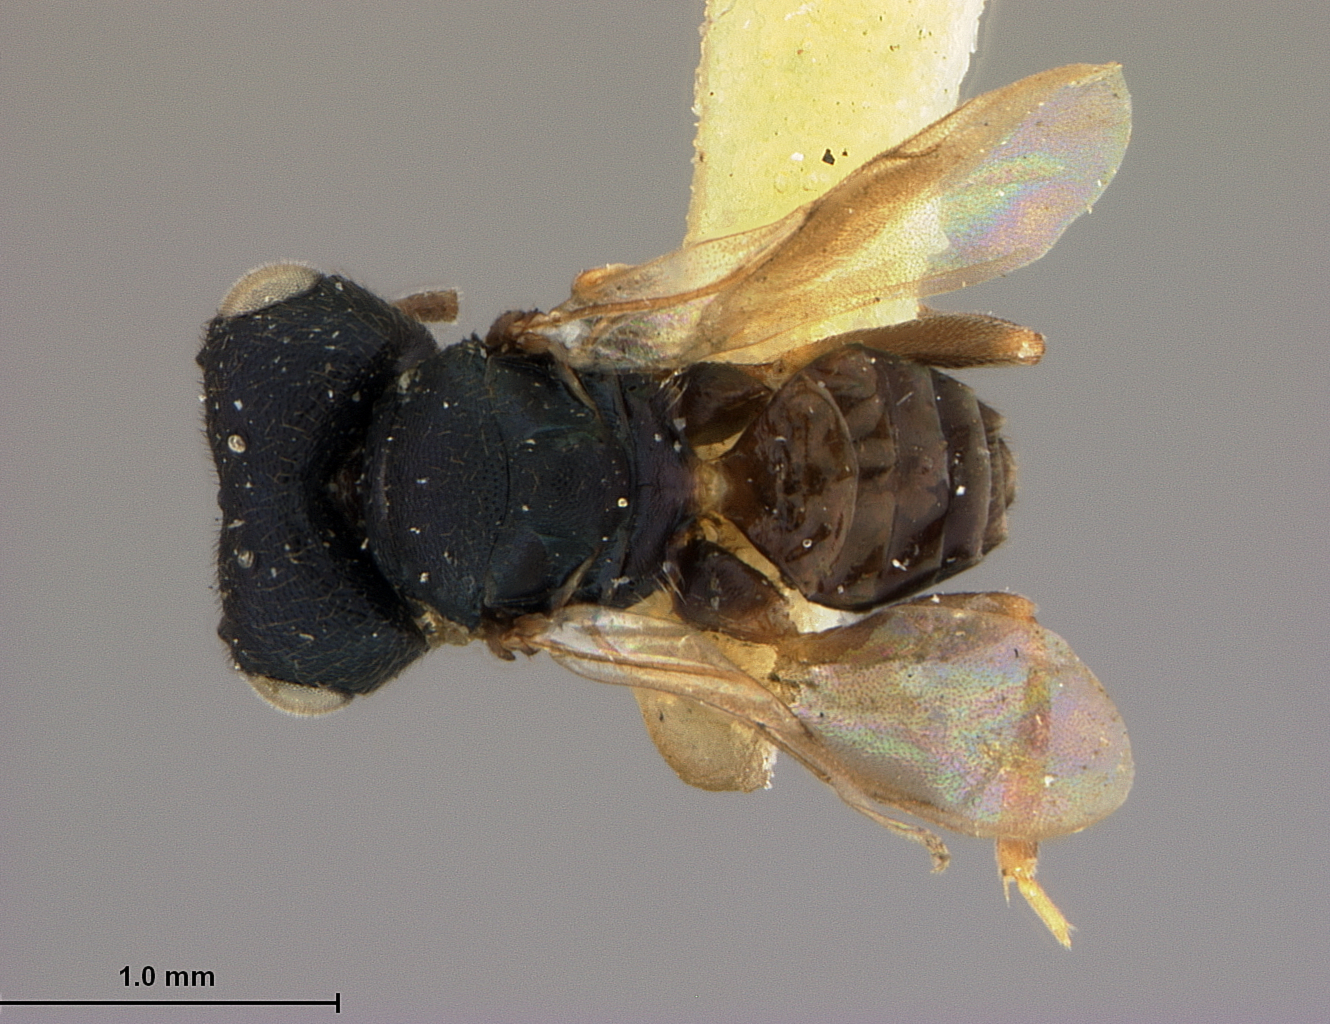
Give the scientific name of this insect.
Caratomus leucophthalmus
